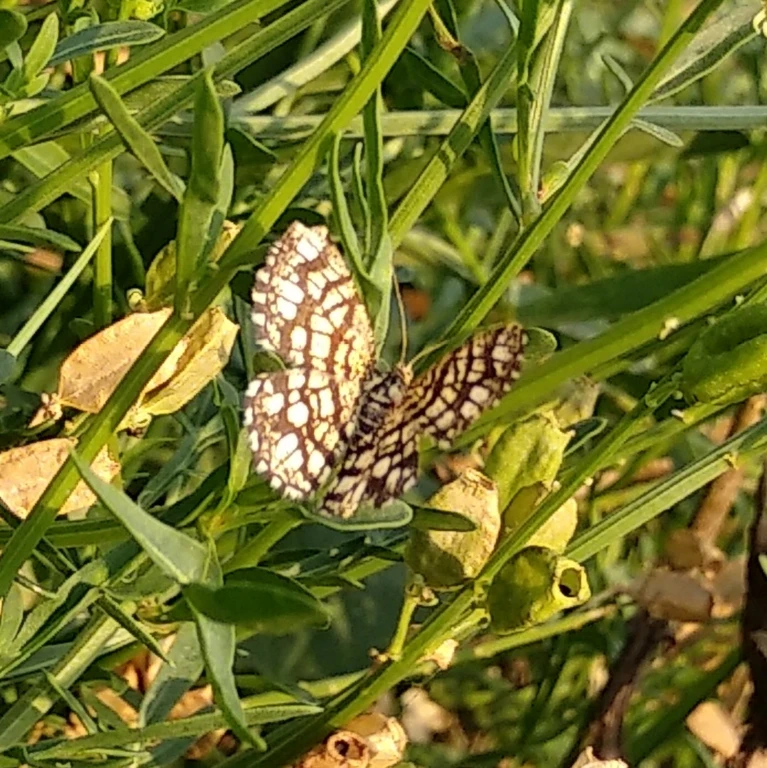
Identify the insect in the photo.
Chiasmia clathrata
